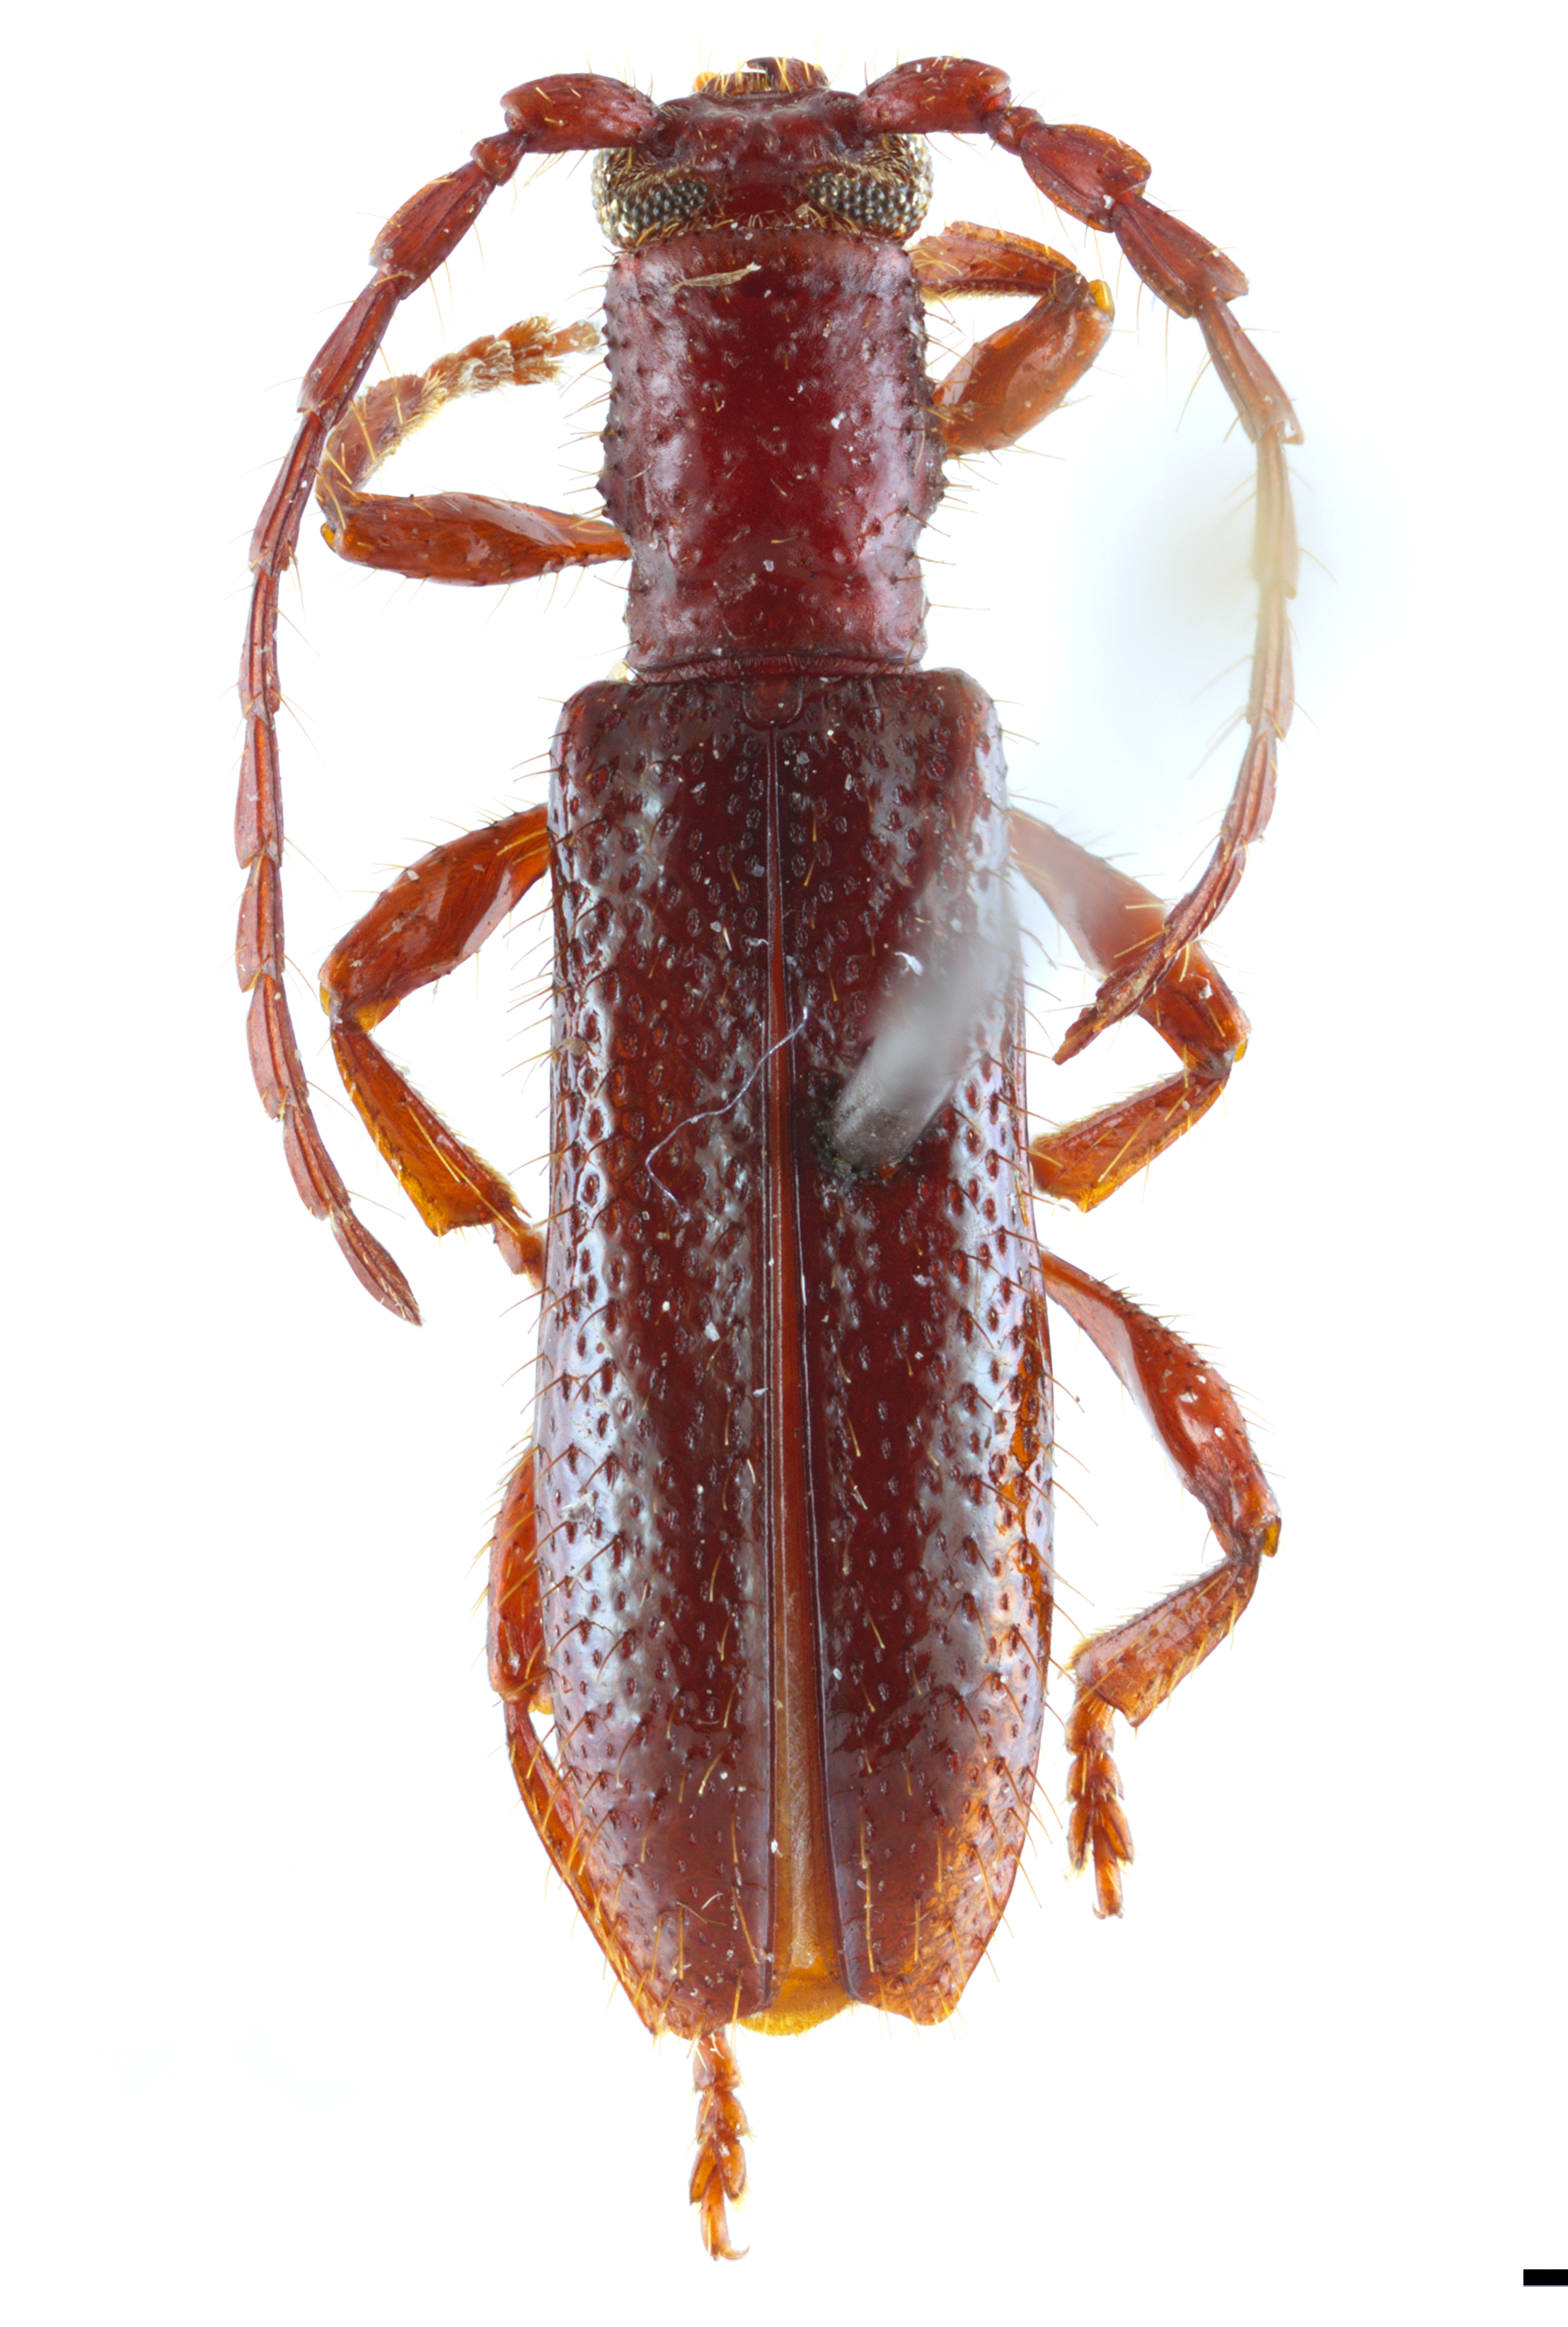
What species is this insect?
Piezocera serraticollis
